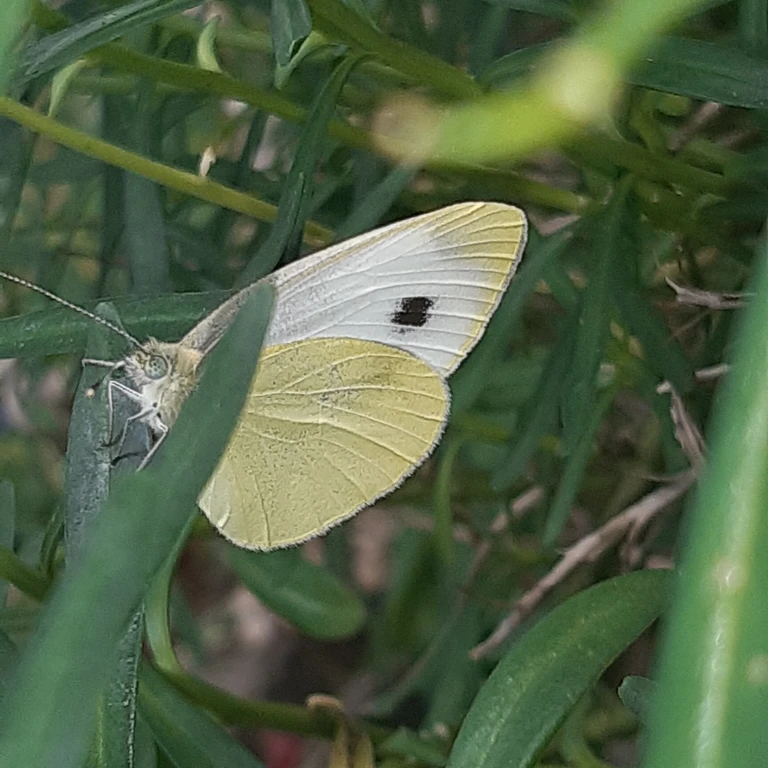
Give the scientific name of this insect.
Pieris mannii
